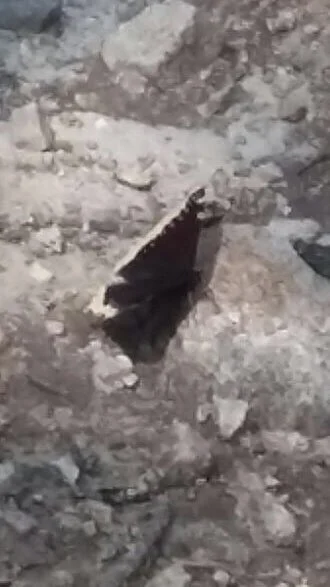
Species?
Nymphalis antiopa
